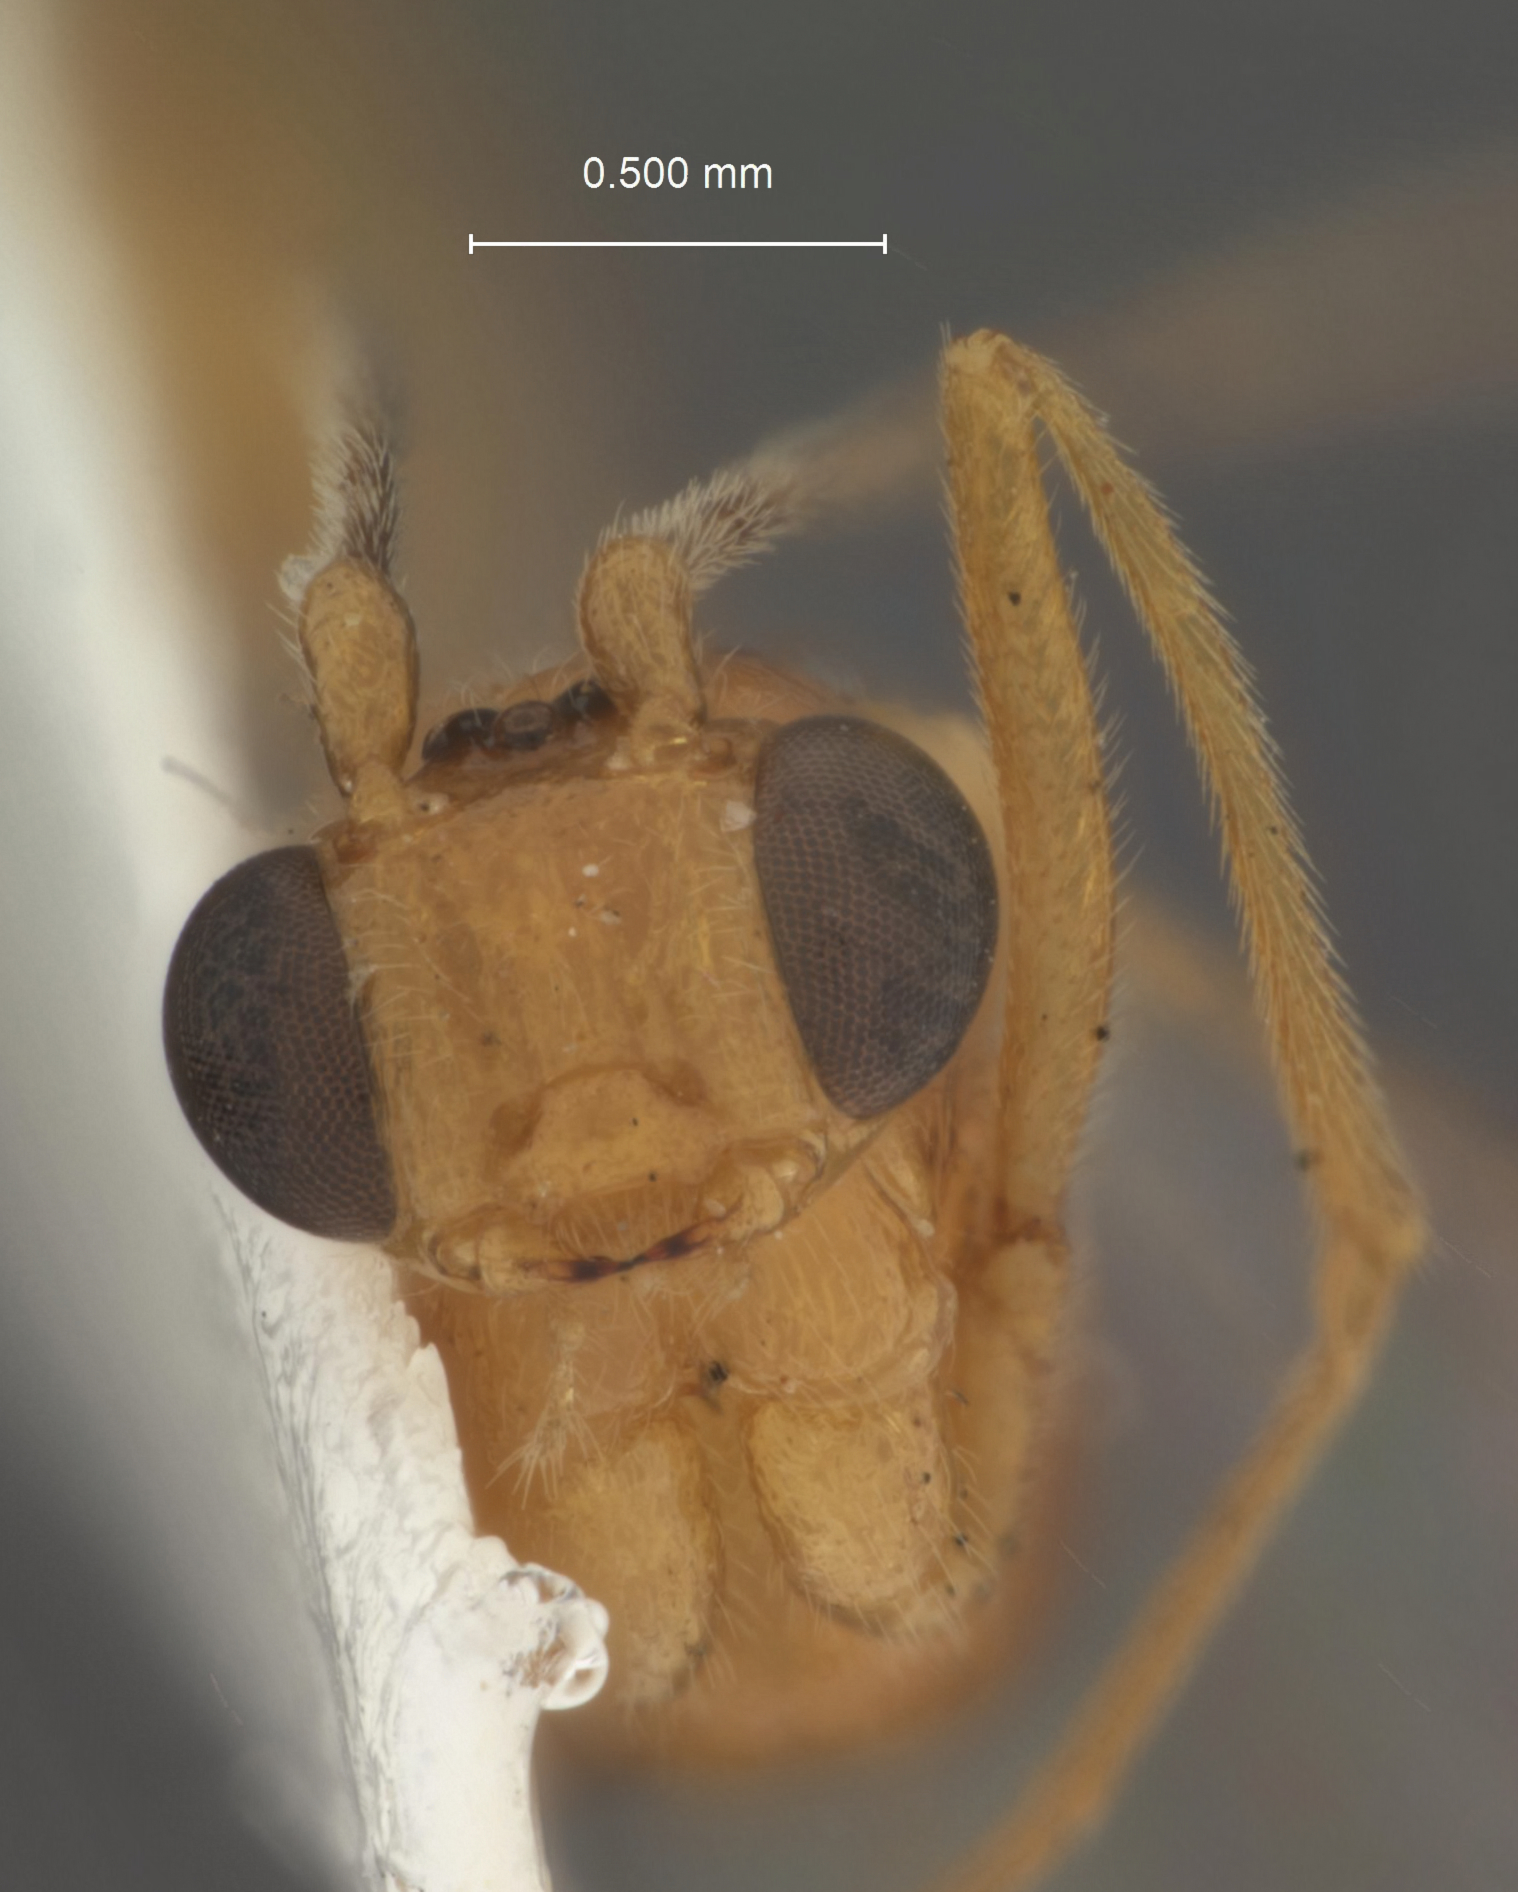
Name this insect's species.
Macrocentrus ancylivorus
